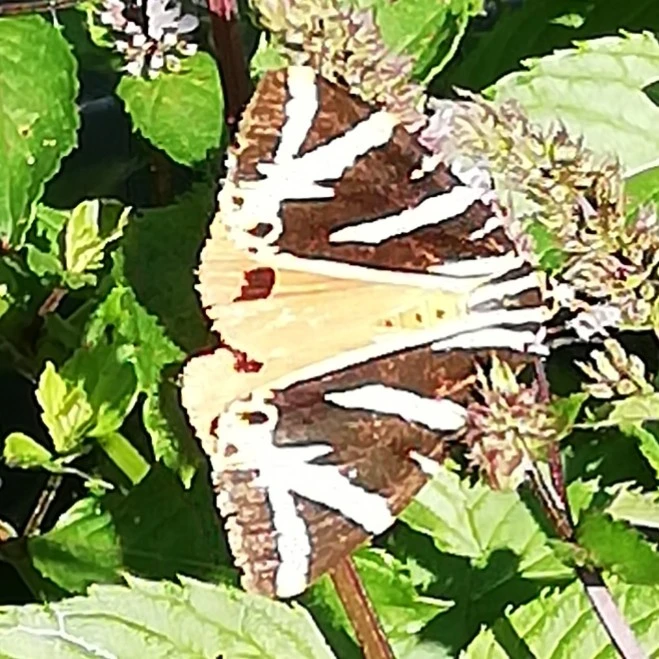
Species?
Euplagia quadripunctaria
